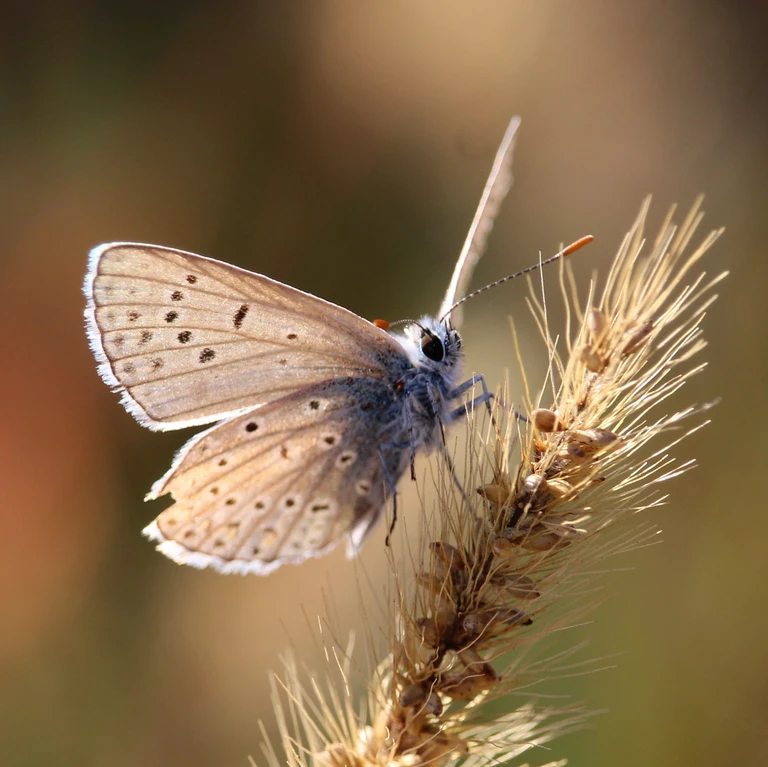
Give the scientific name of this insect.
Polyommatus icarus
